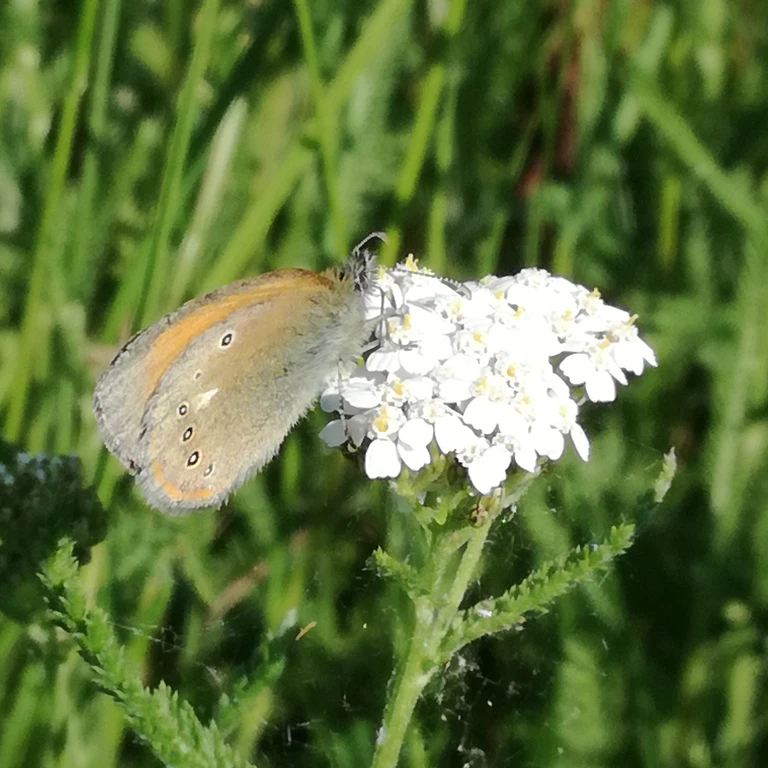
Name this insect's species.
Coenonympha glycerion (also Coenonympha iphis)
